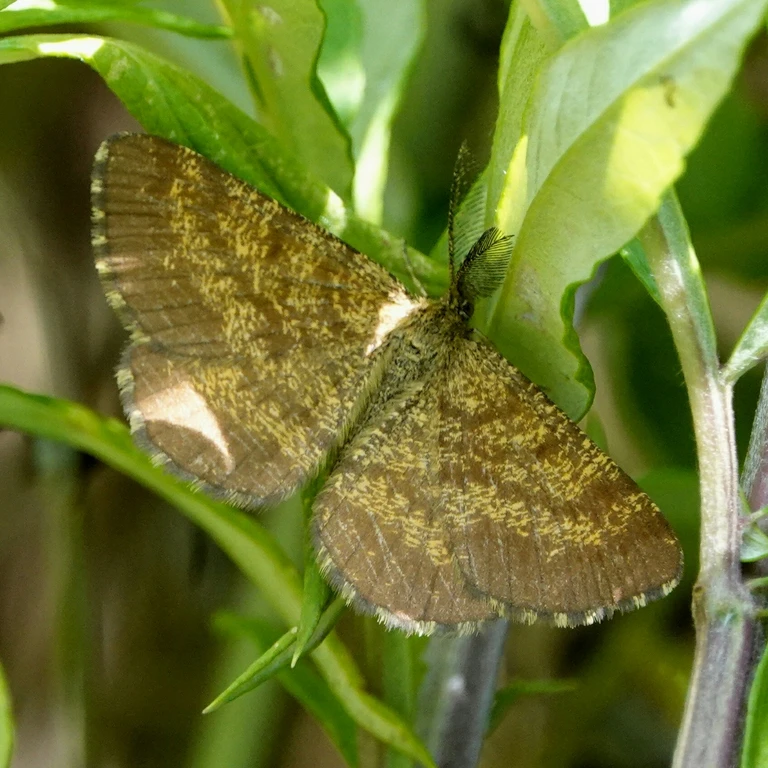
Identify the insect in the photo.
Ematurga atomaria
